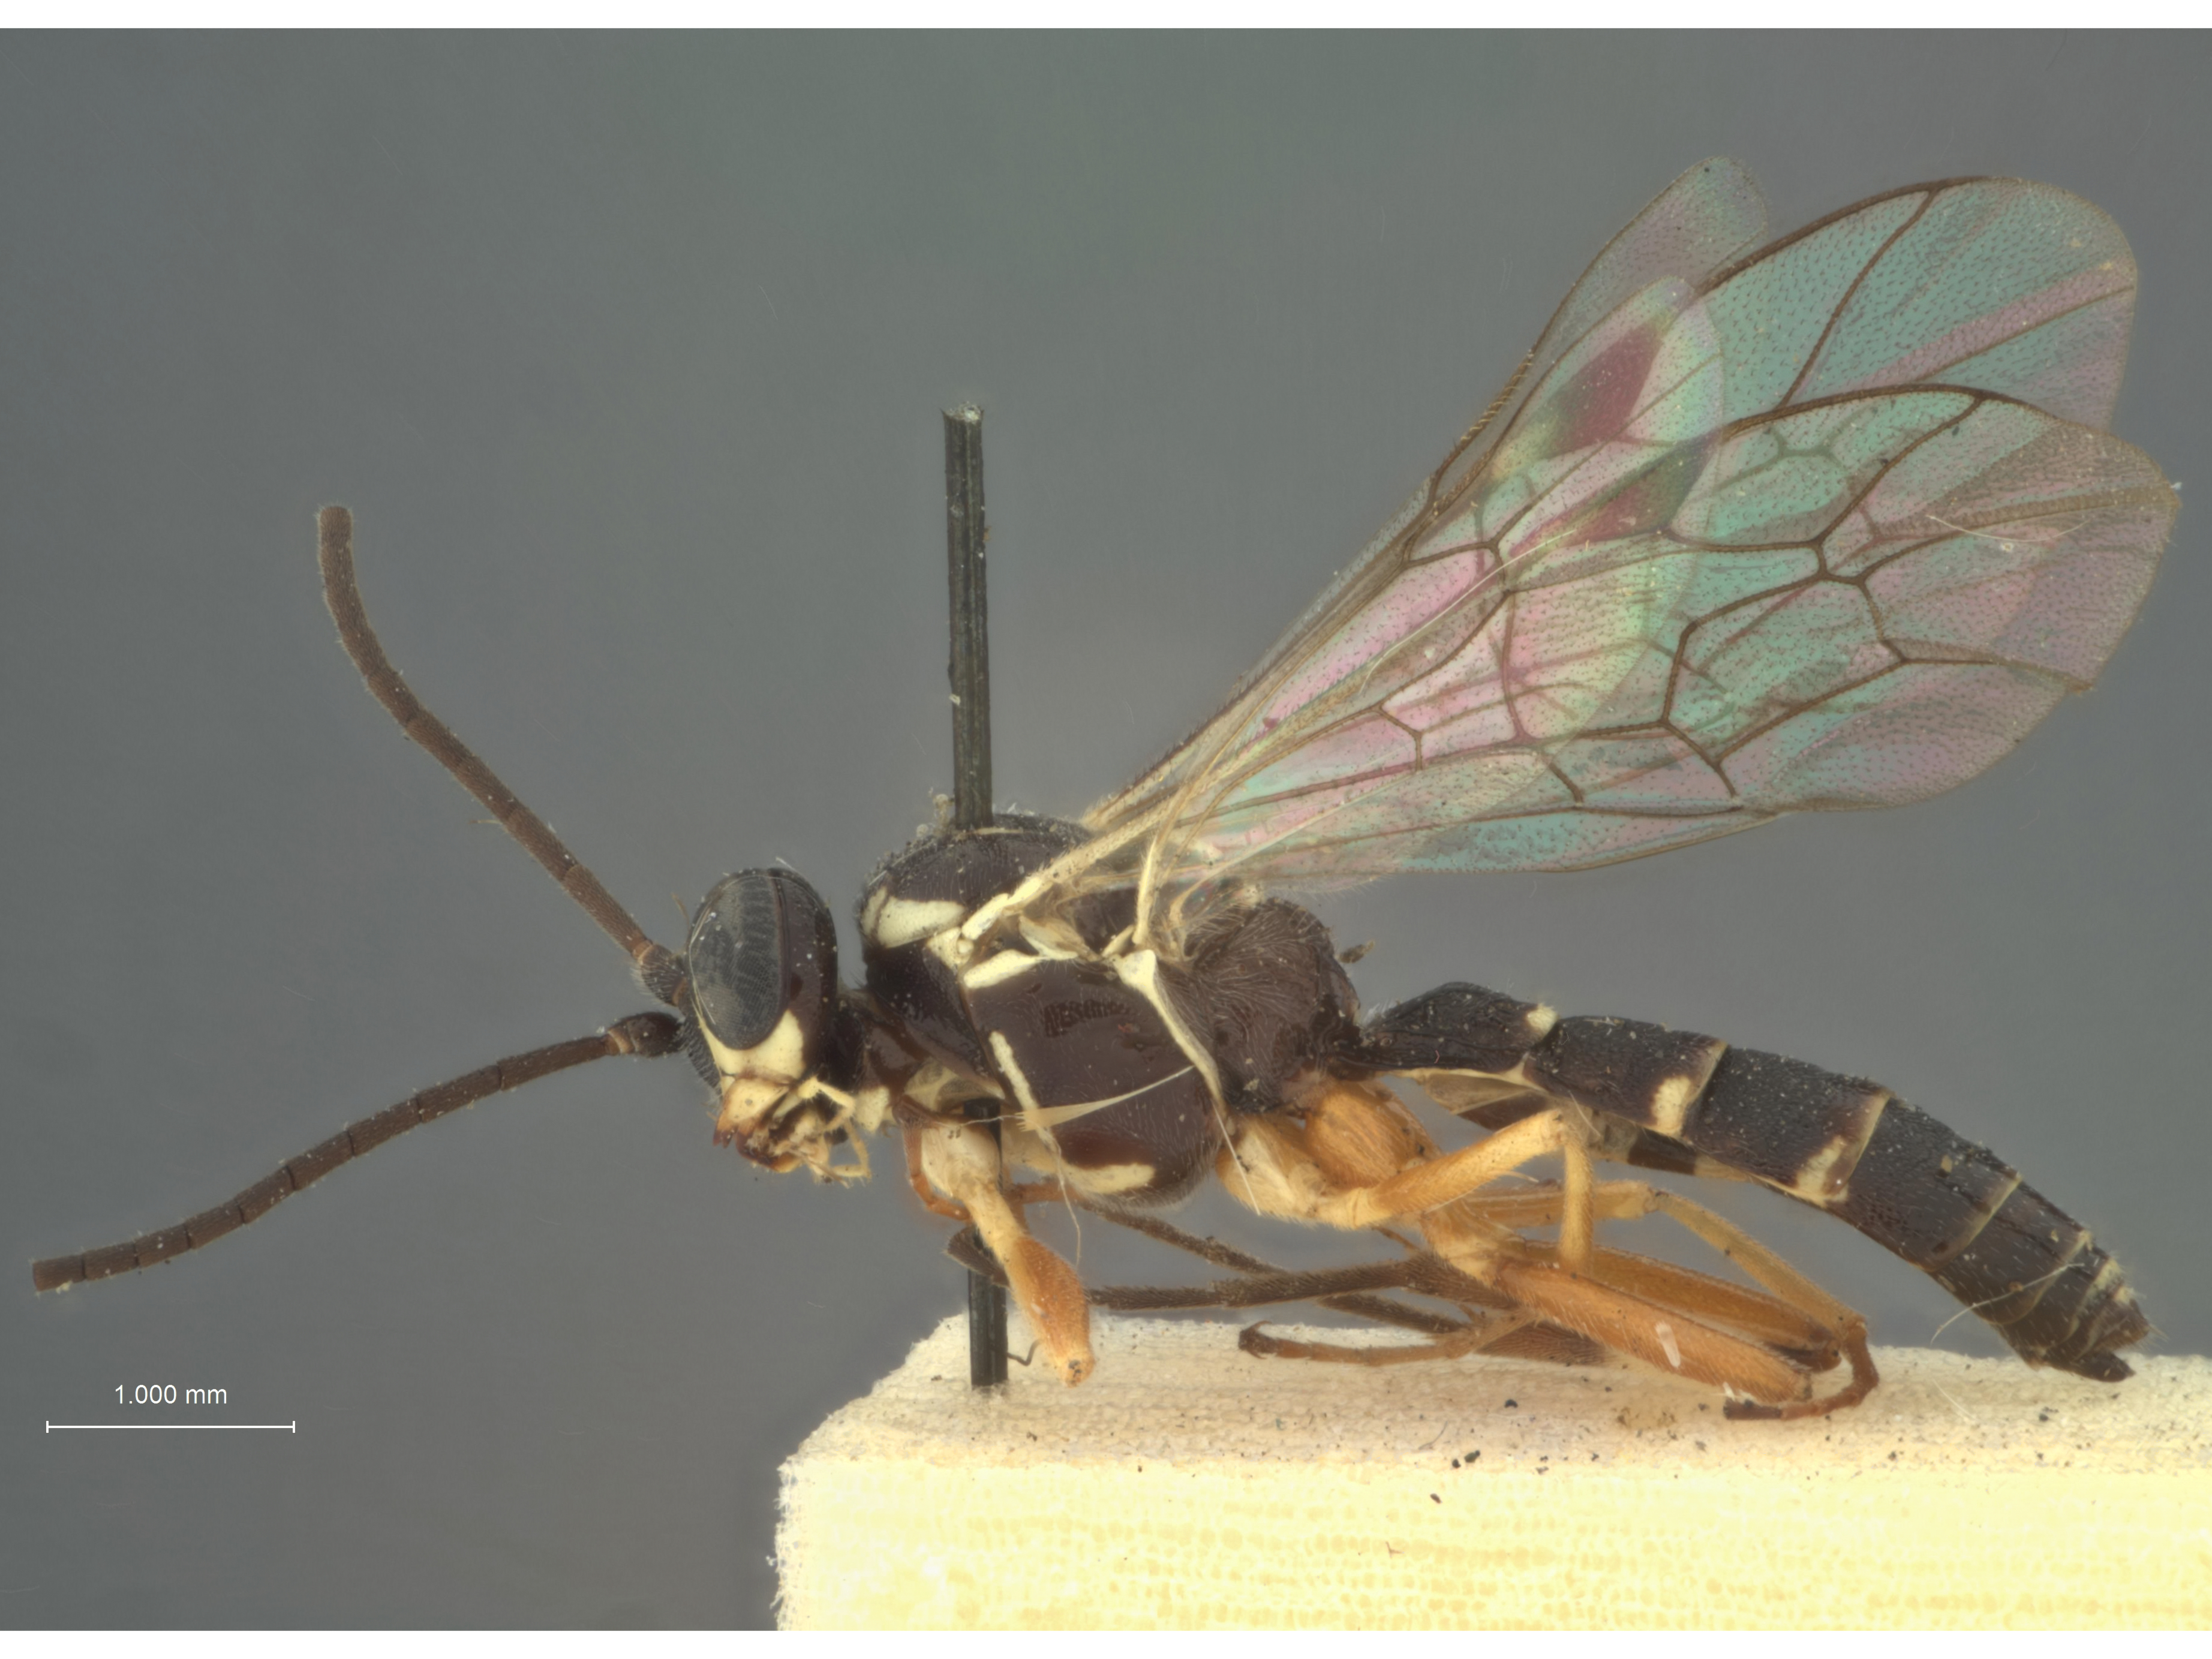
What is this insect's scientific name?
Bassus orbitalis
